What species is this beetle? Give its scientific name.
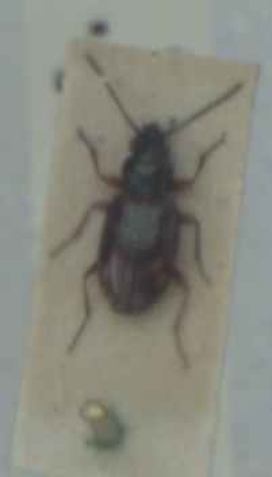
Bembidion fumigatum
